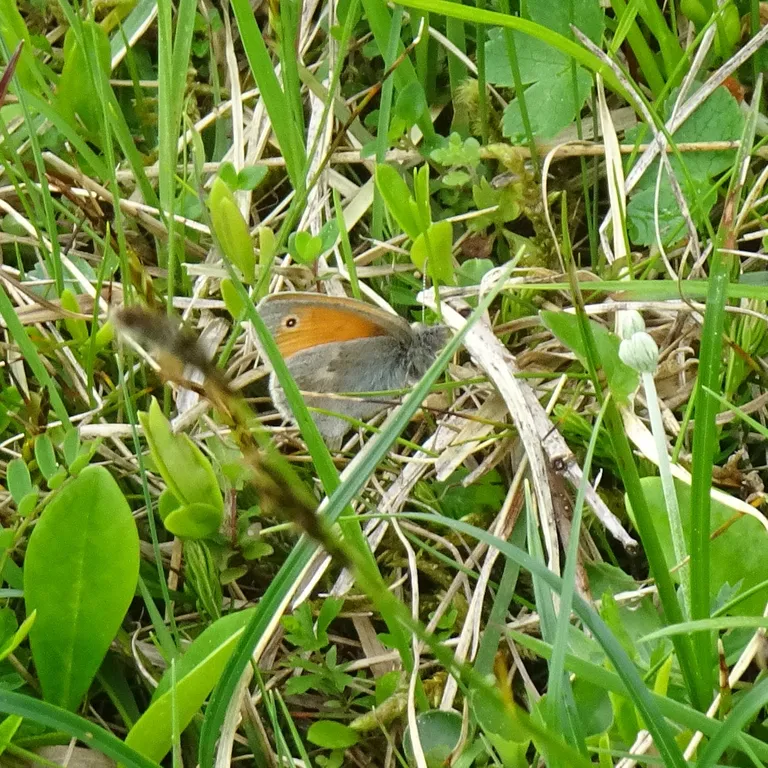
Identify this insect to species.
Coenonympha pamphilus
